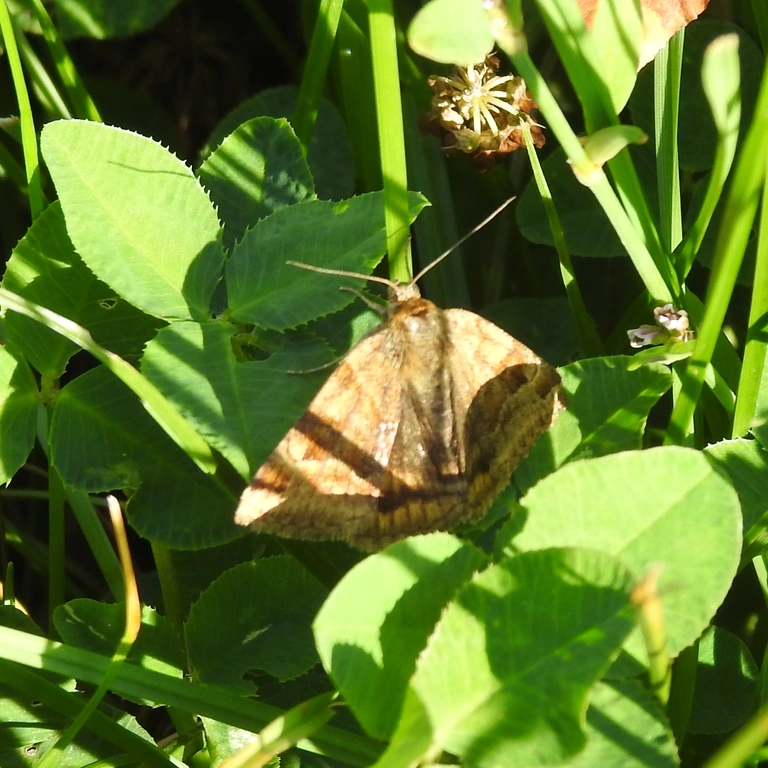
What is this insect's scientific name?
Euclidia glyphica
